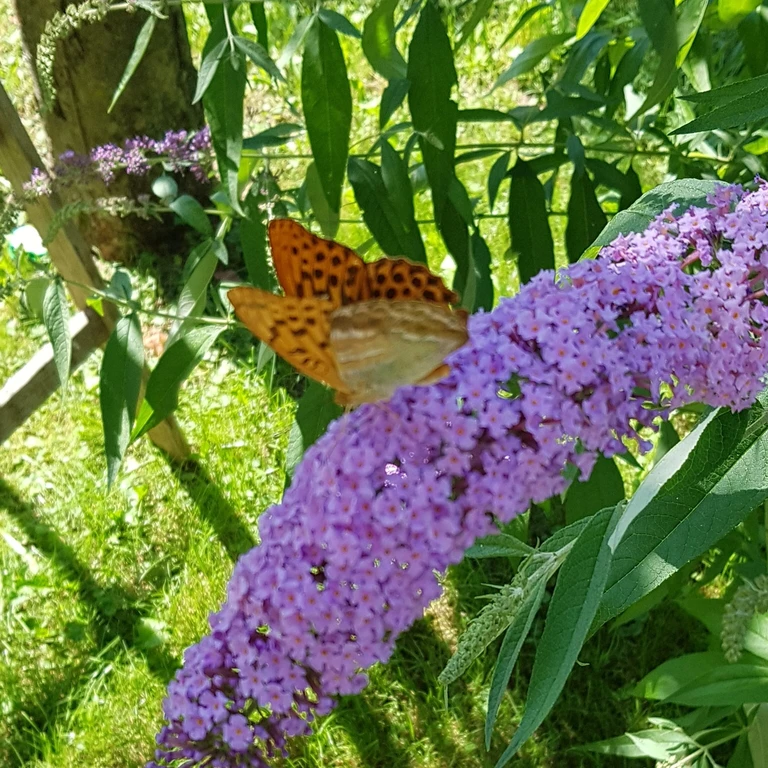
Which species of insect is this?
Argynnis paphia
